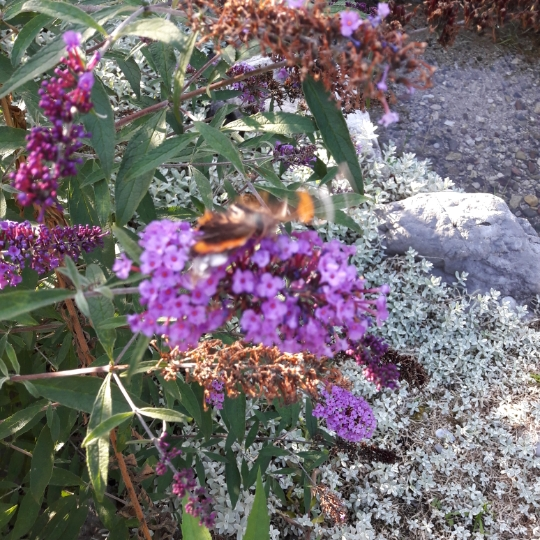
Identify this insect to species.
Vanessa atalanta
